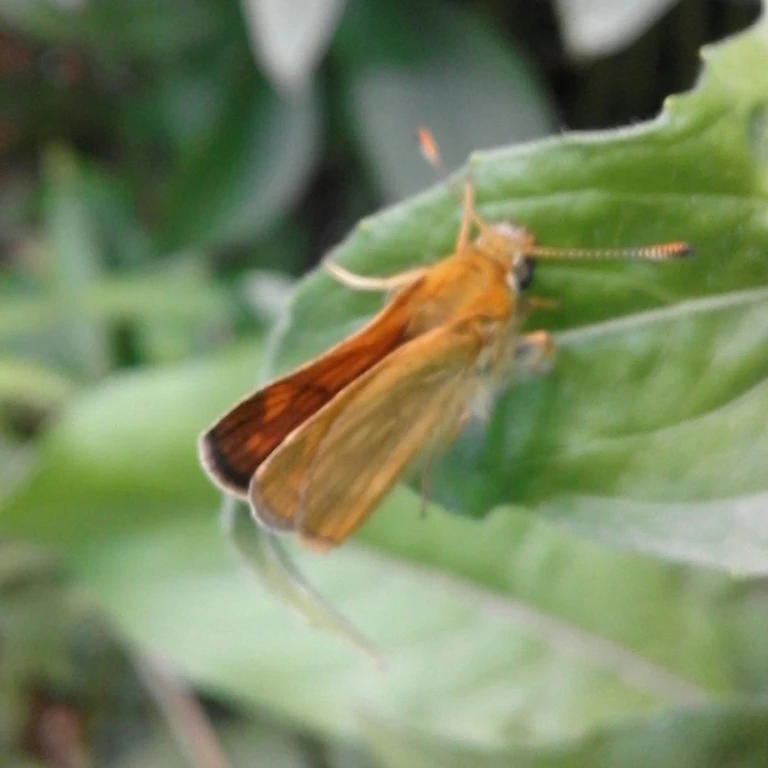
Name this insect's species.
Ochlodes sylvanus (also Ochlodes venata)
